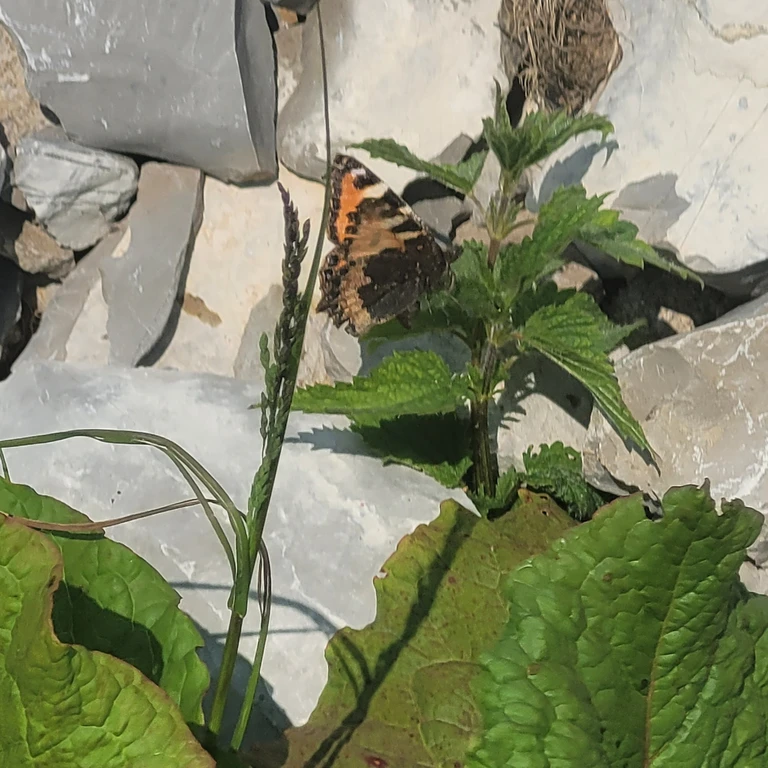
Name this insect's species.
Aglais urticae
